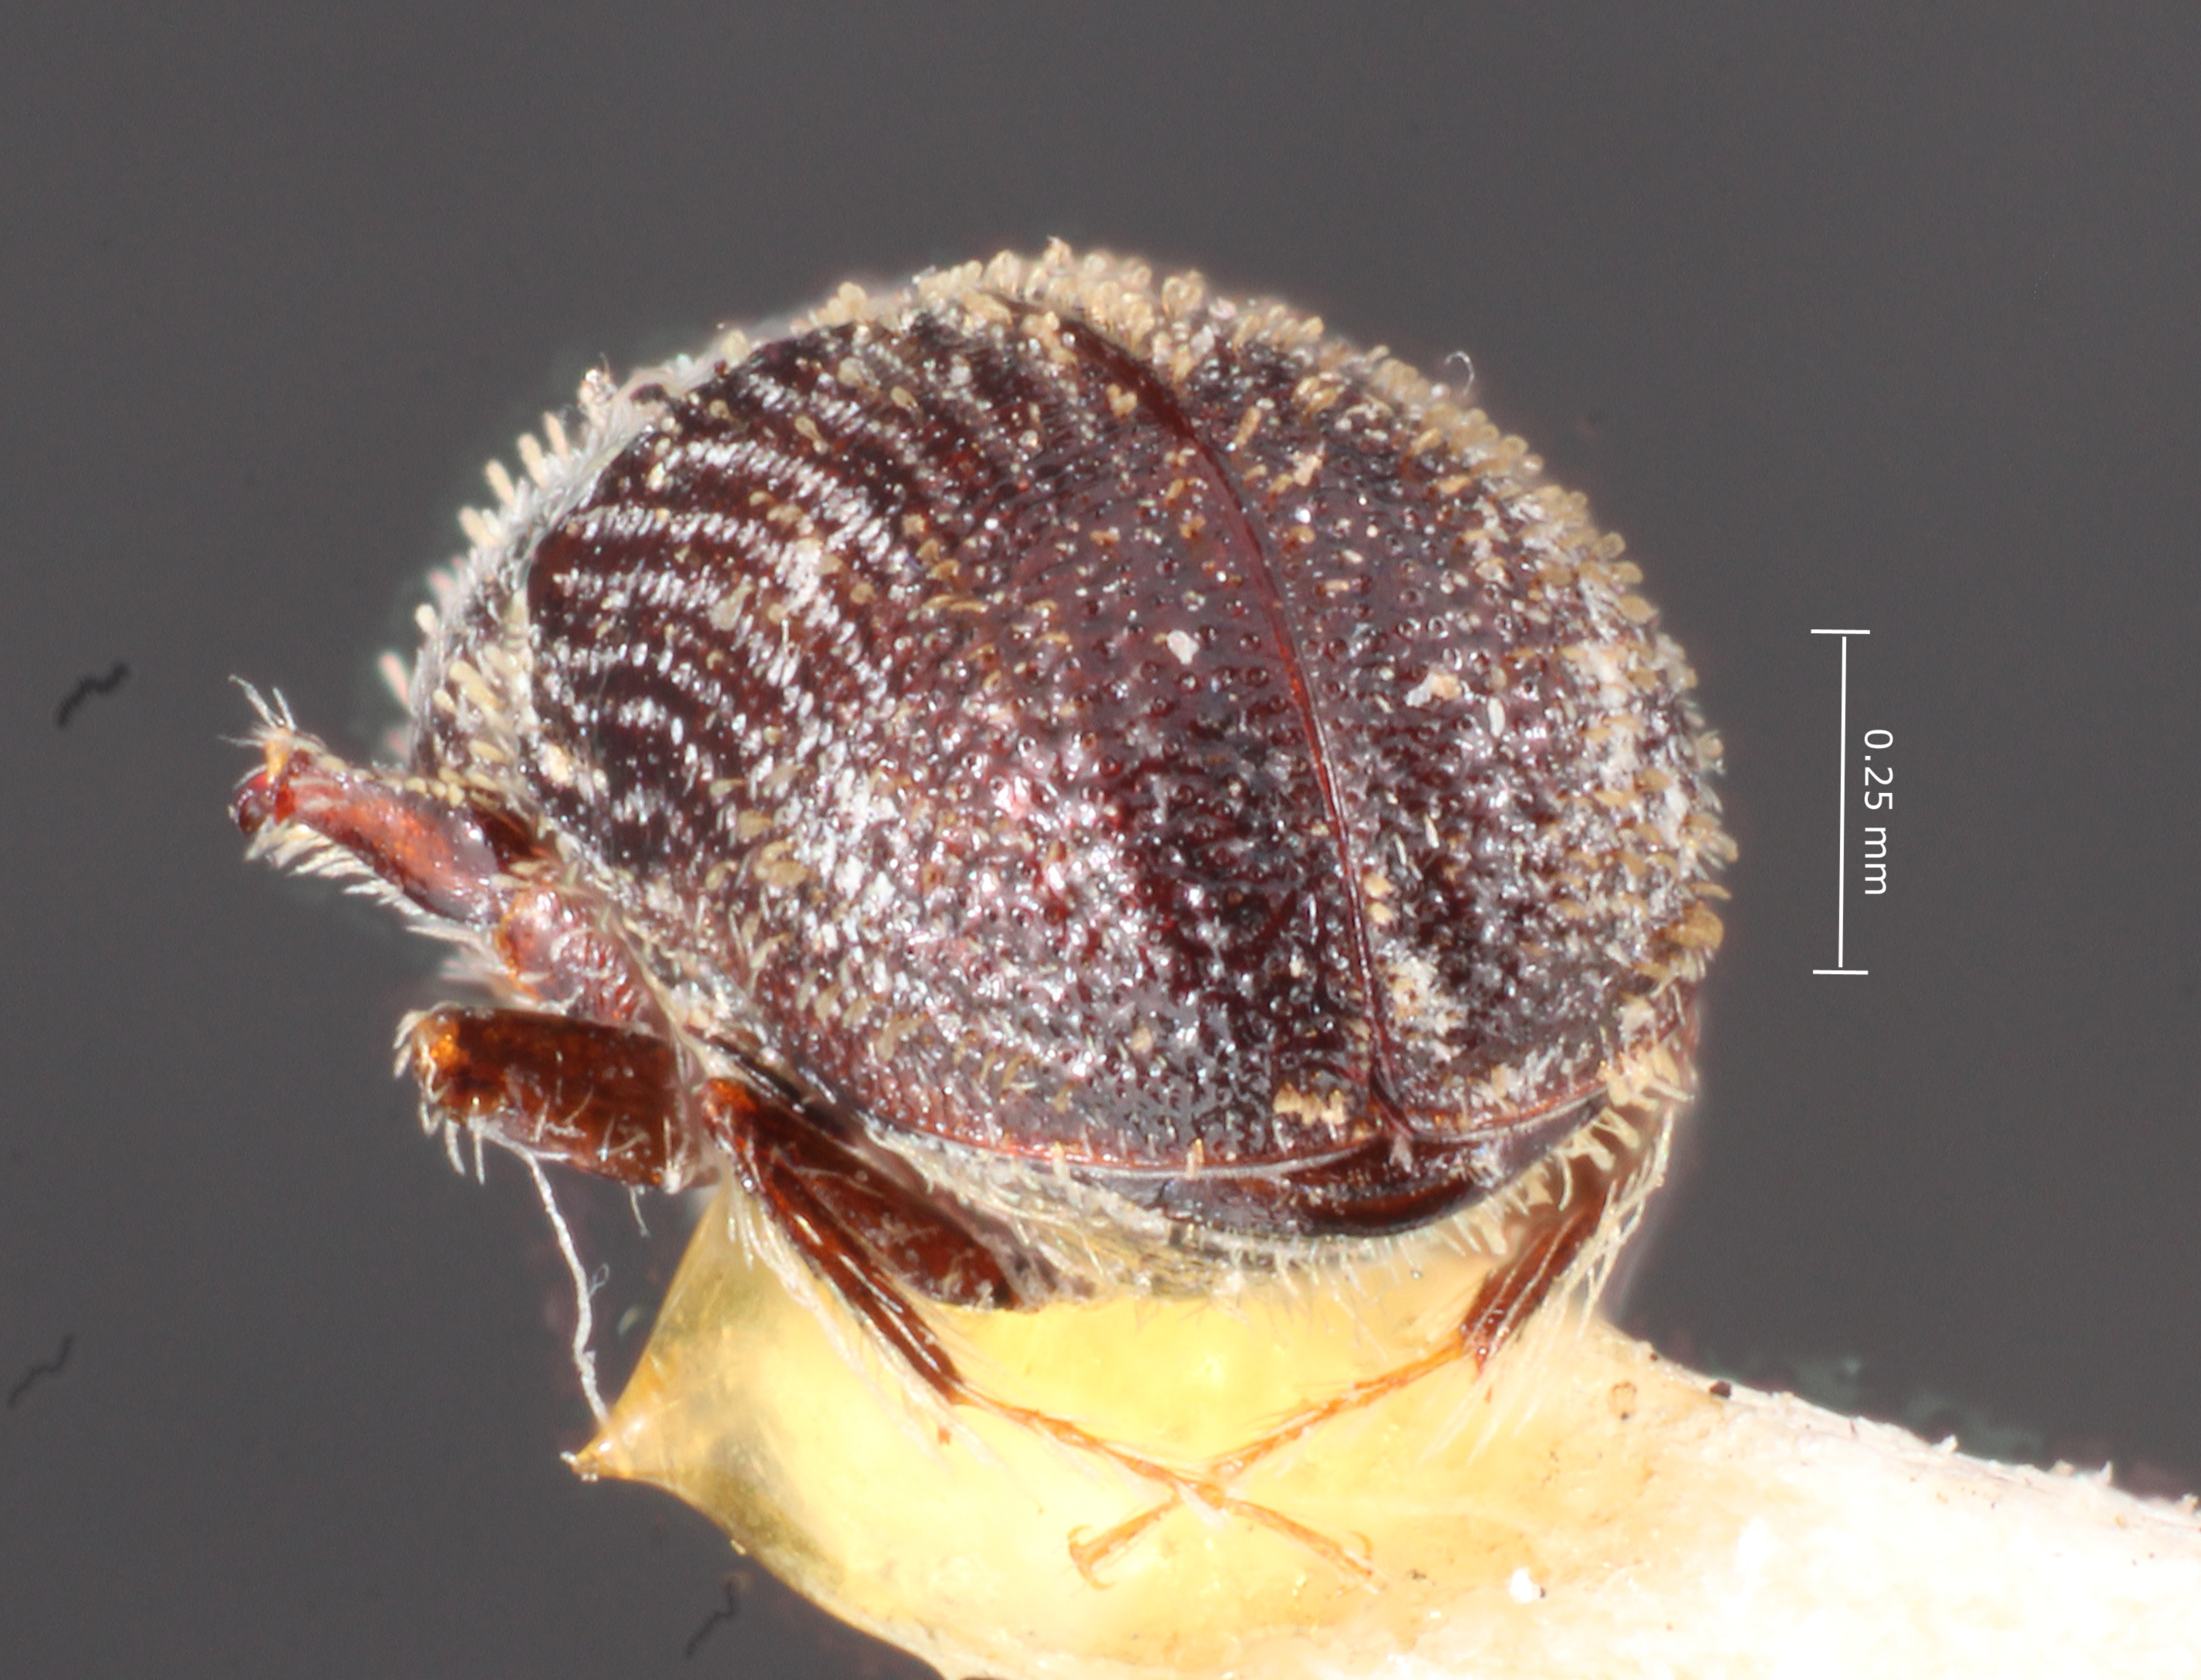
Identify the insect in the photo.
Thysanoes xylophagus
